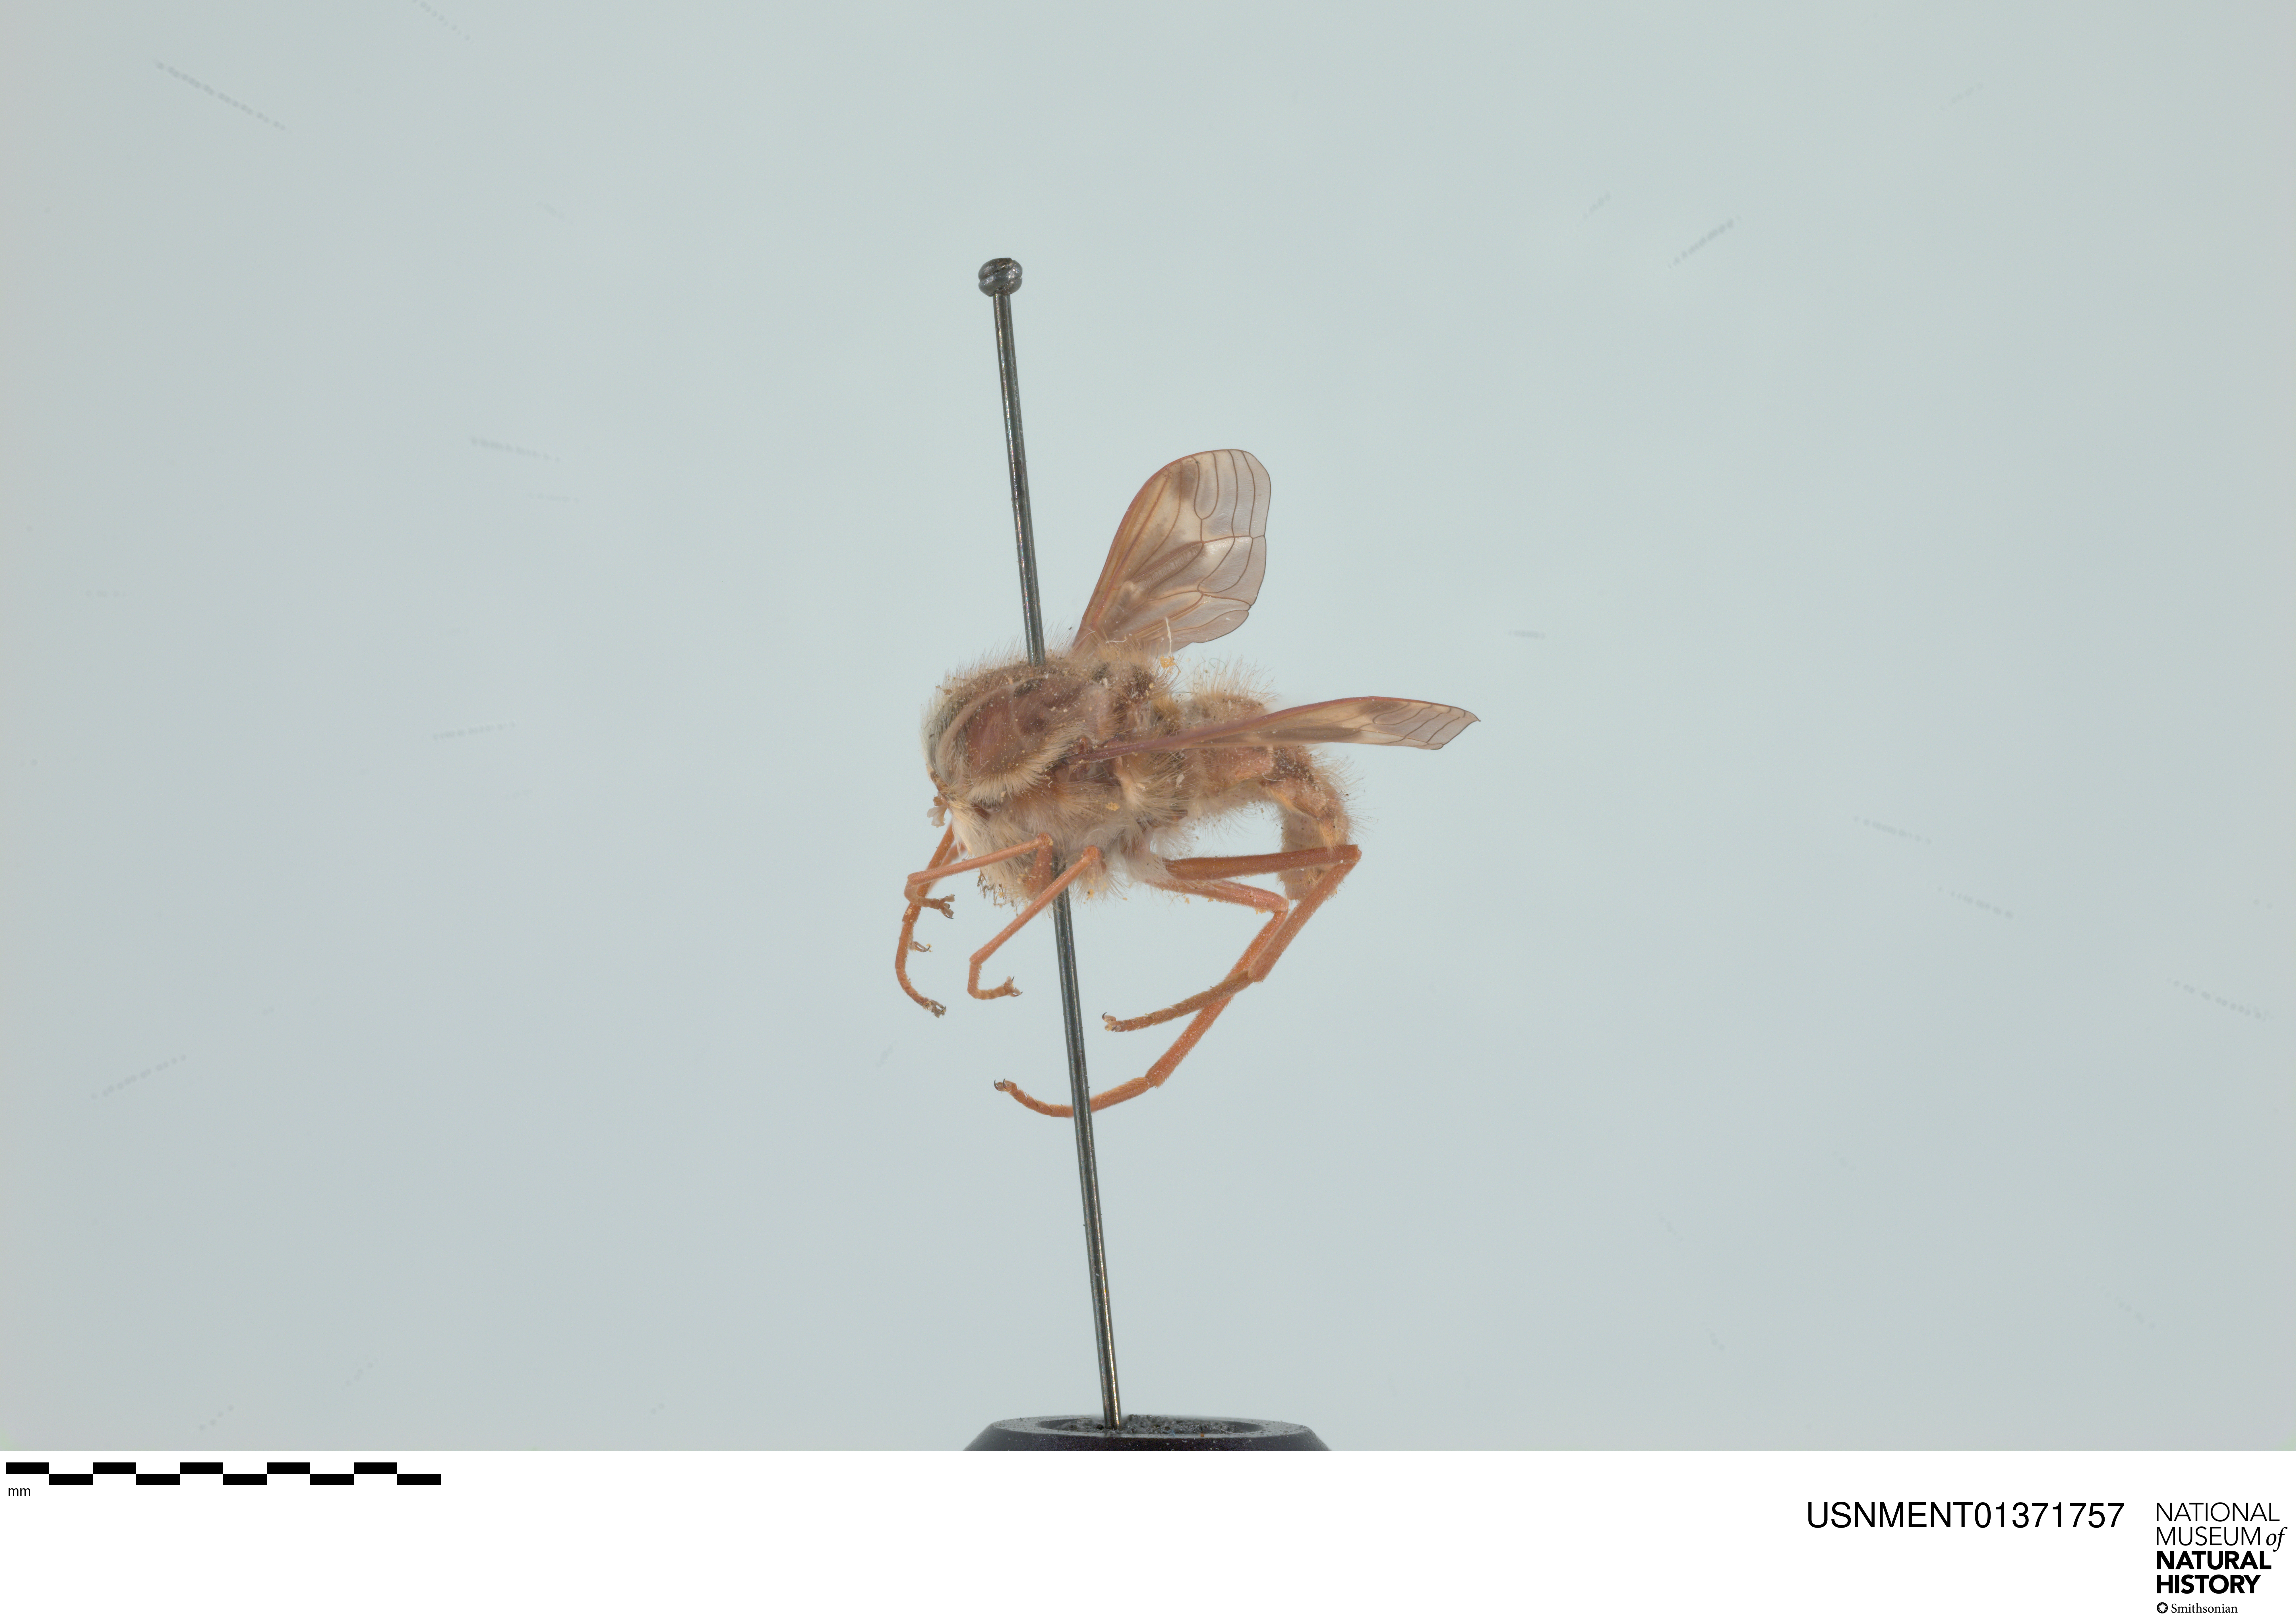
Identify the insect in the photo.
Hirmoneura nubipennis (also Trichophthalma nubipennis)
